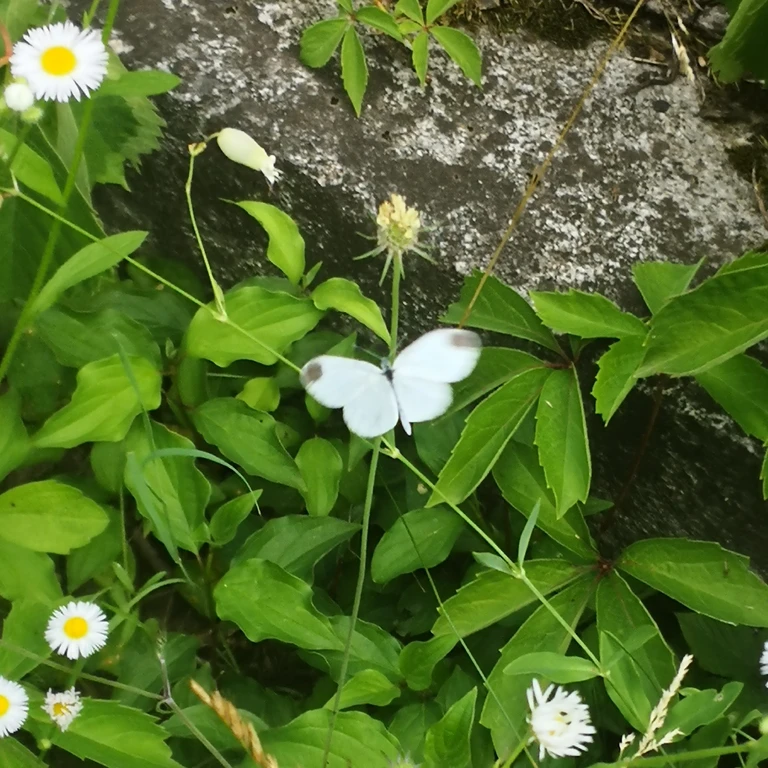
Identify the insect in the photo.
Leptidea sinapis/juvernica
